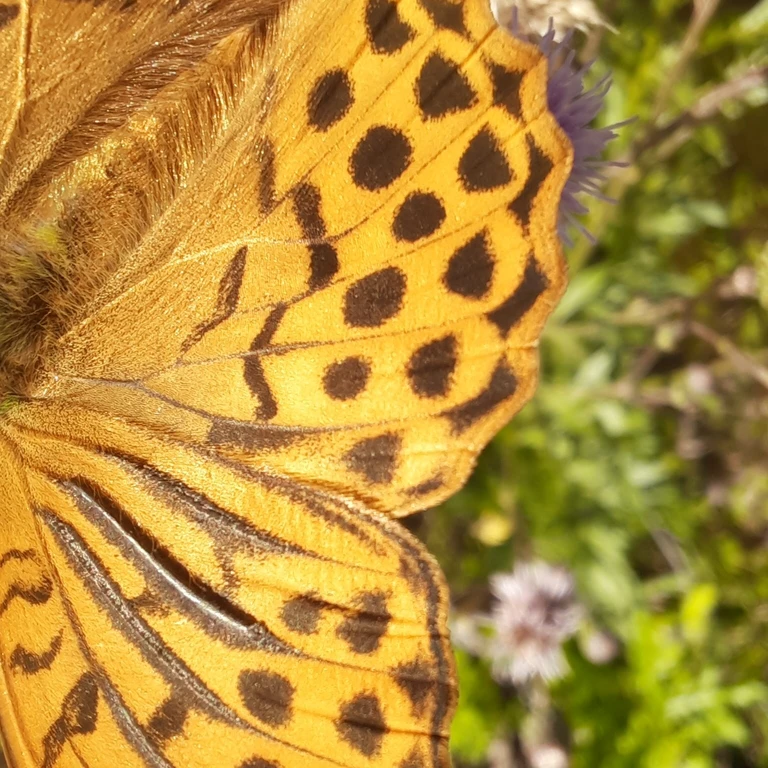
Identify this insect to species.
Argynnis paphia
